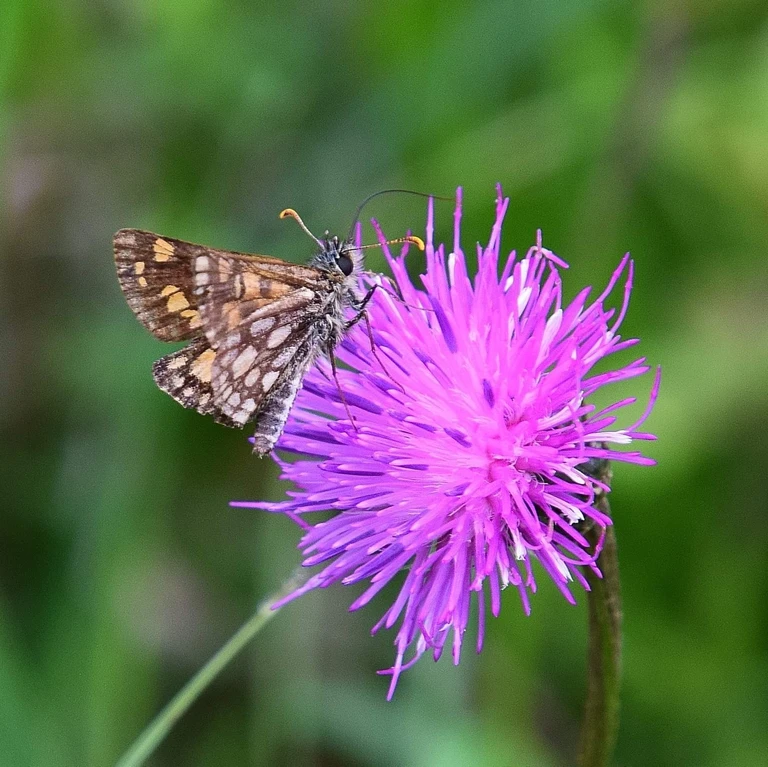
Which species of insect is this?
Carterocephalus palaemon
